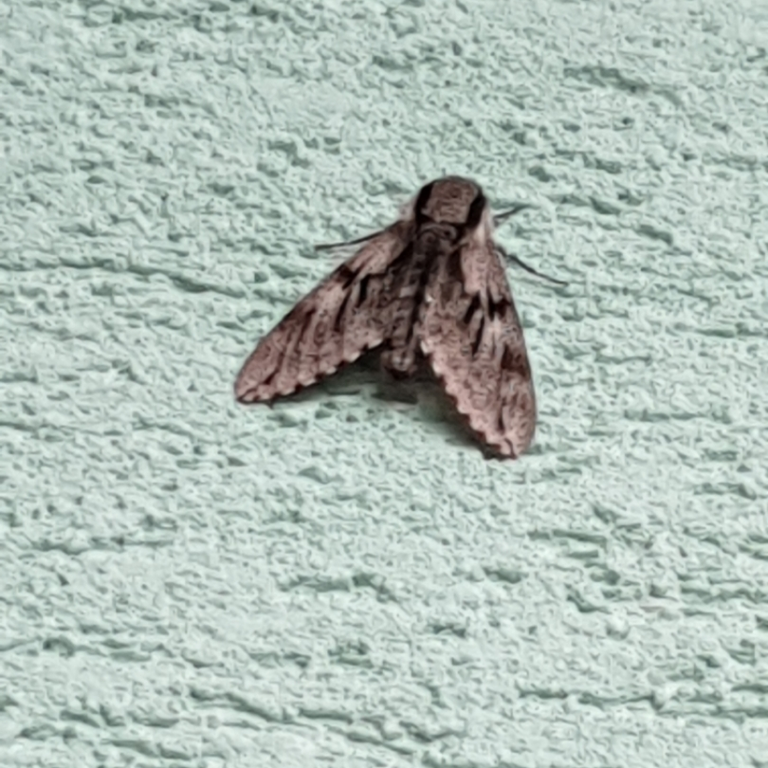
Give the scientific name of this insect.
Sphinx pinastri
